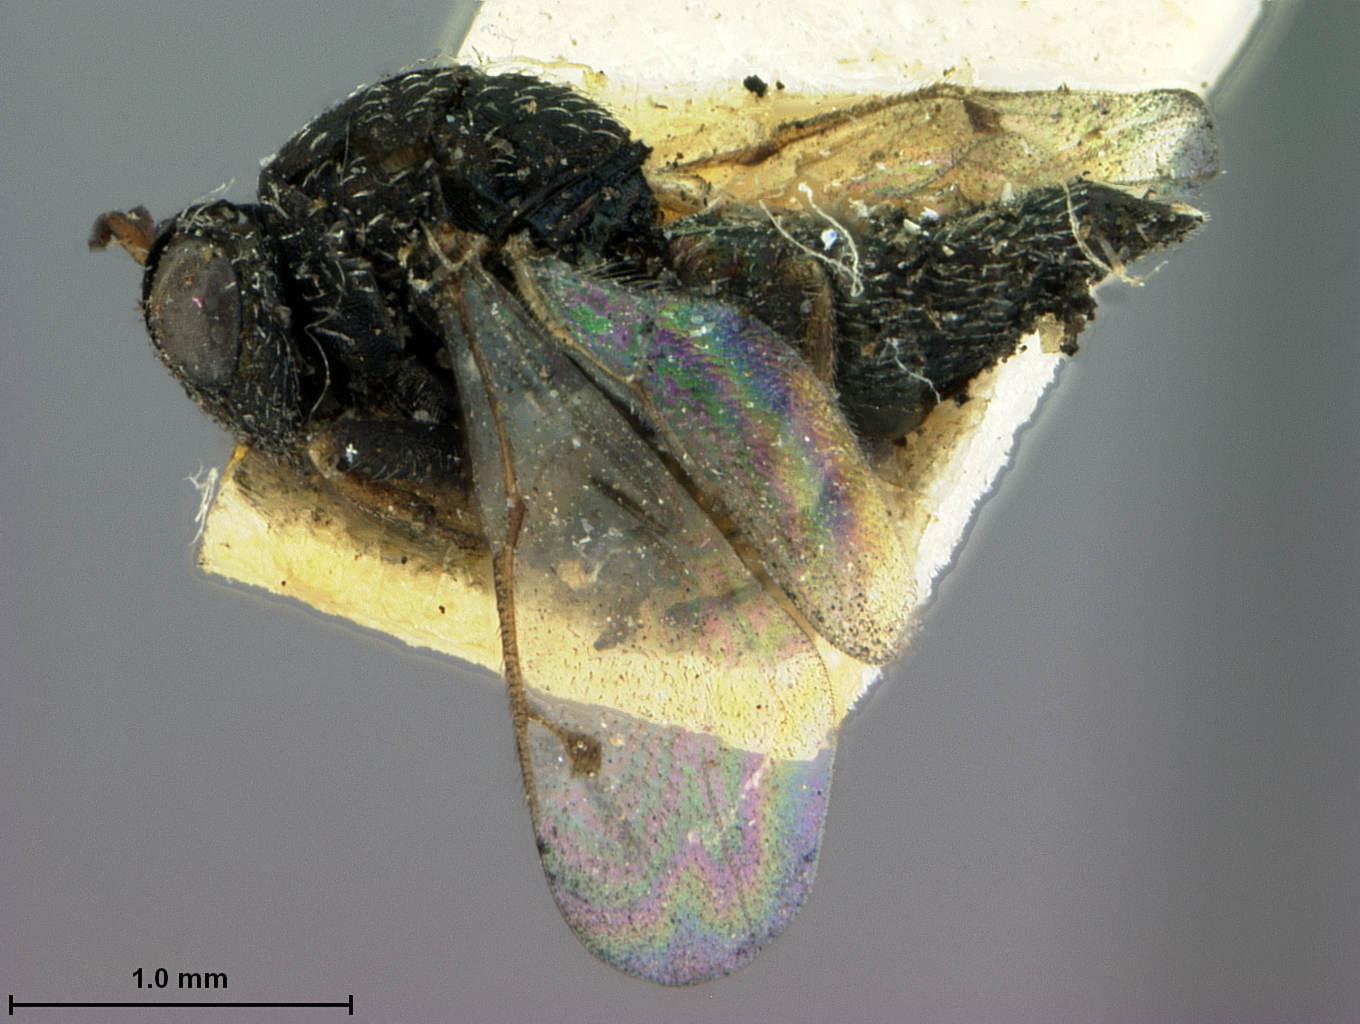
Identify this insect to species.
Semiotellus ficigerae
